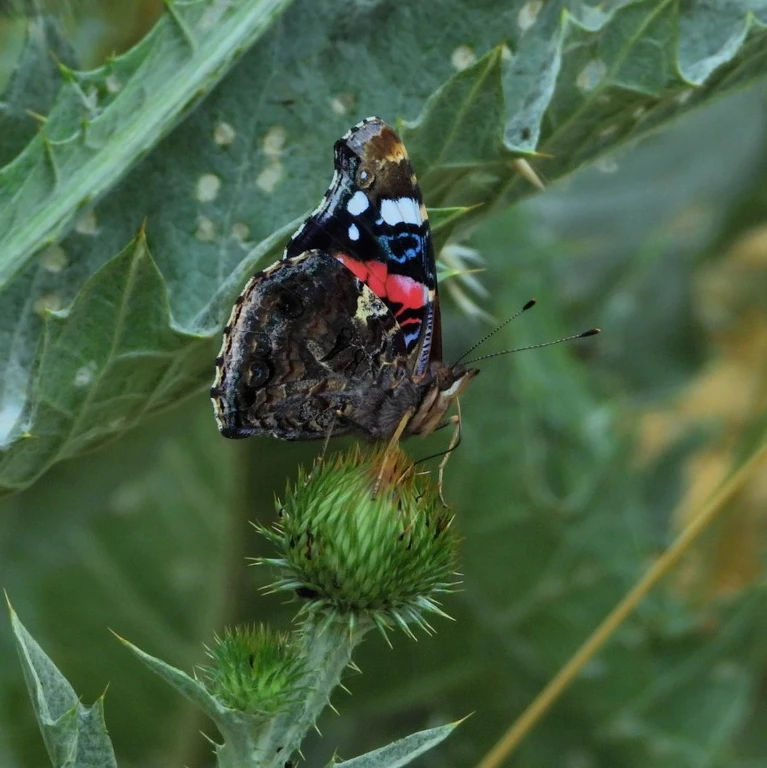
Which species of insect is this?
Vanessa atalanta
